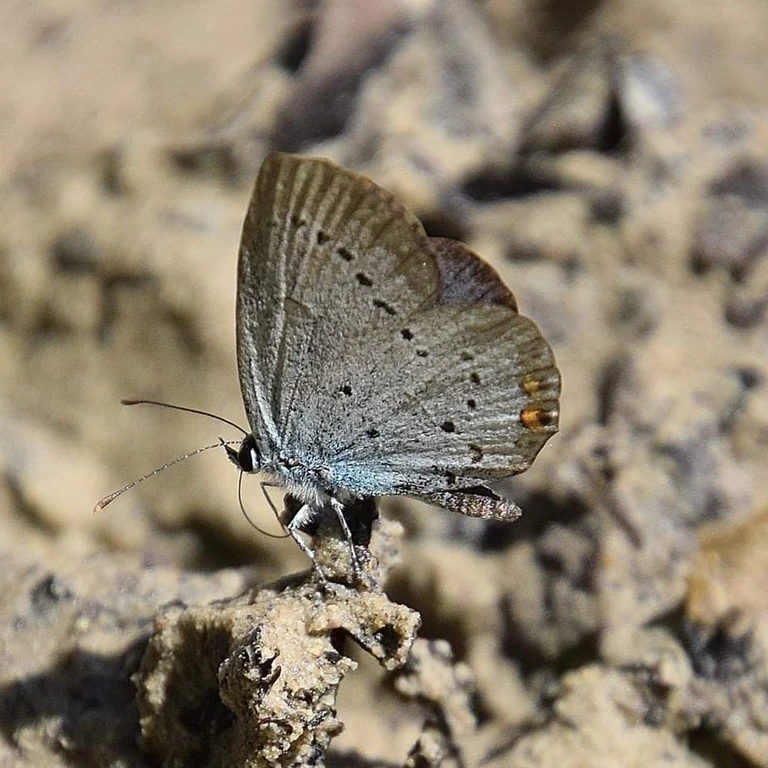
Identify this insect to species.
Cupido argiades (also Elkalyce argiades)
